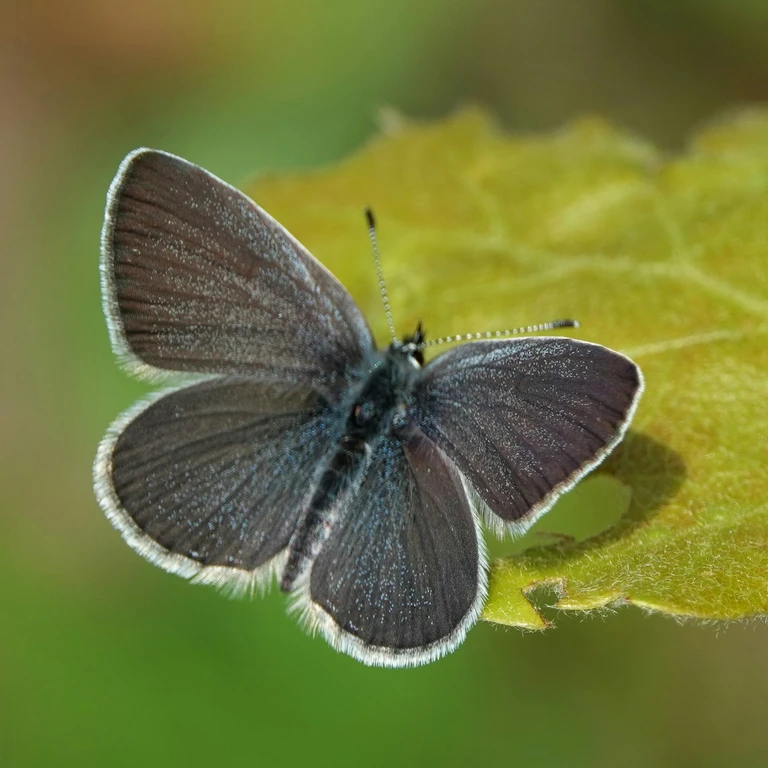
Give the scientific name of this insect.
Cupido minimus
